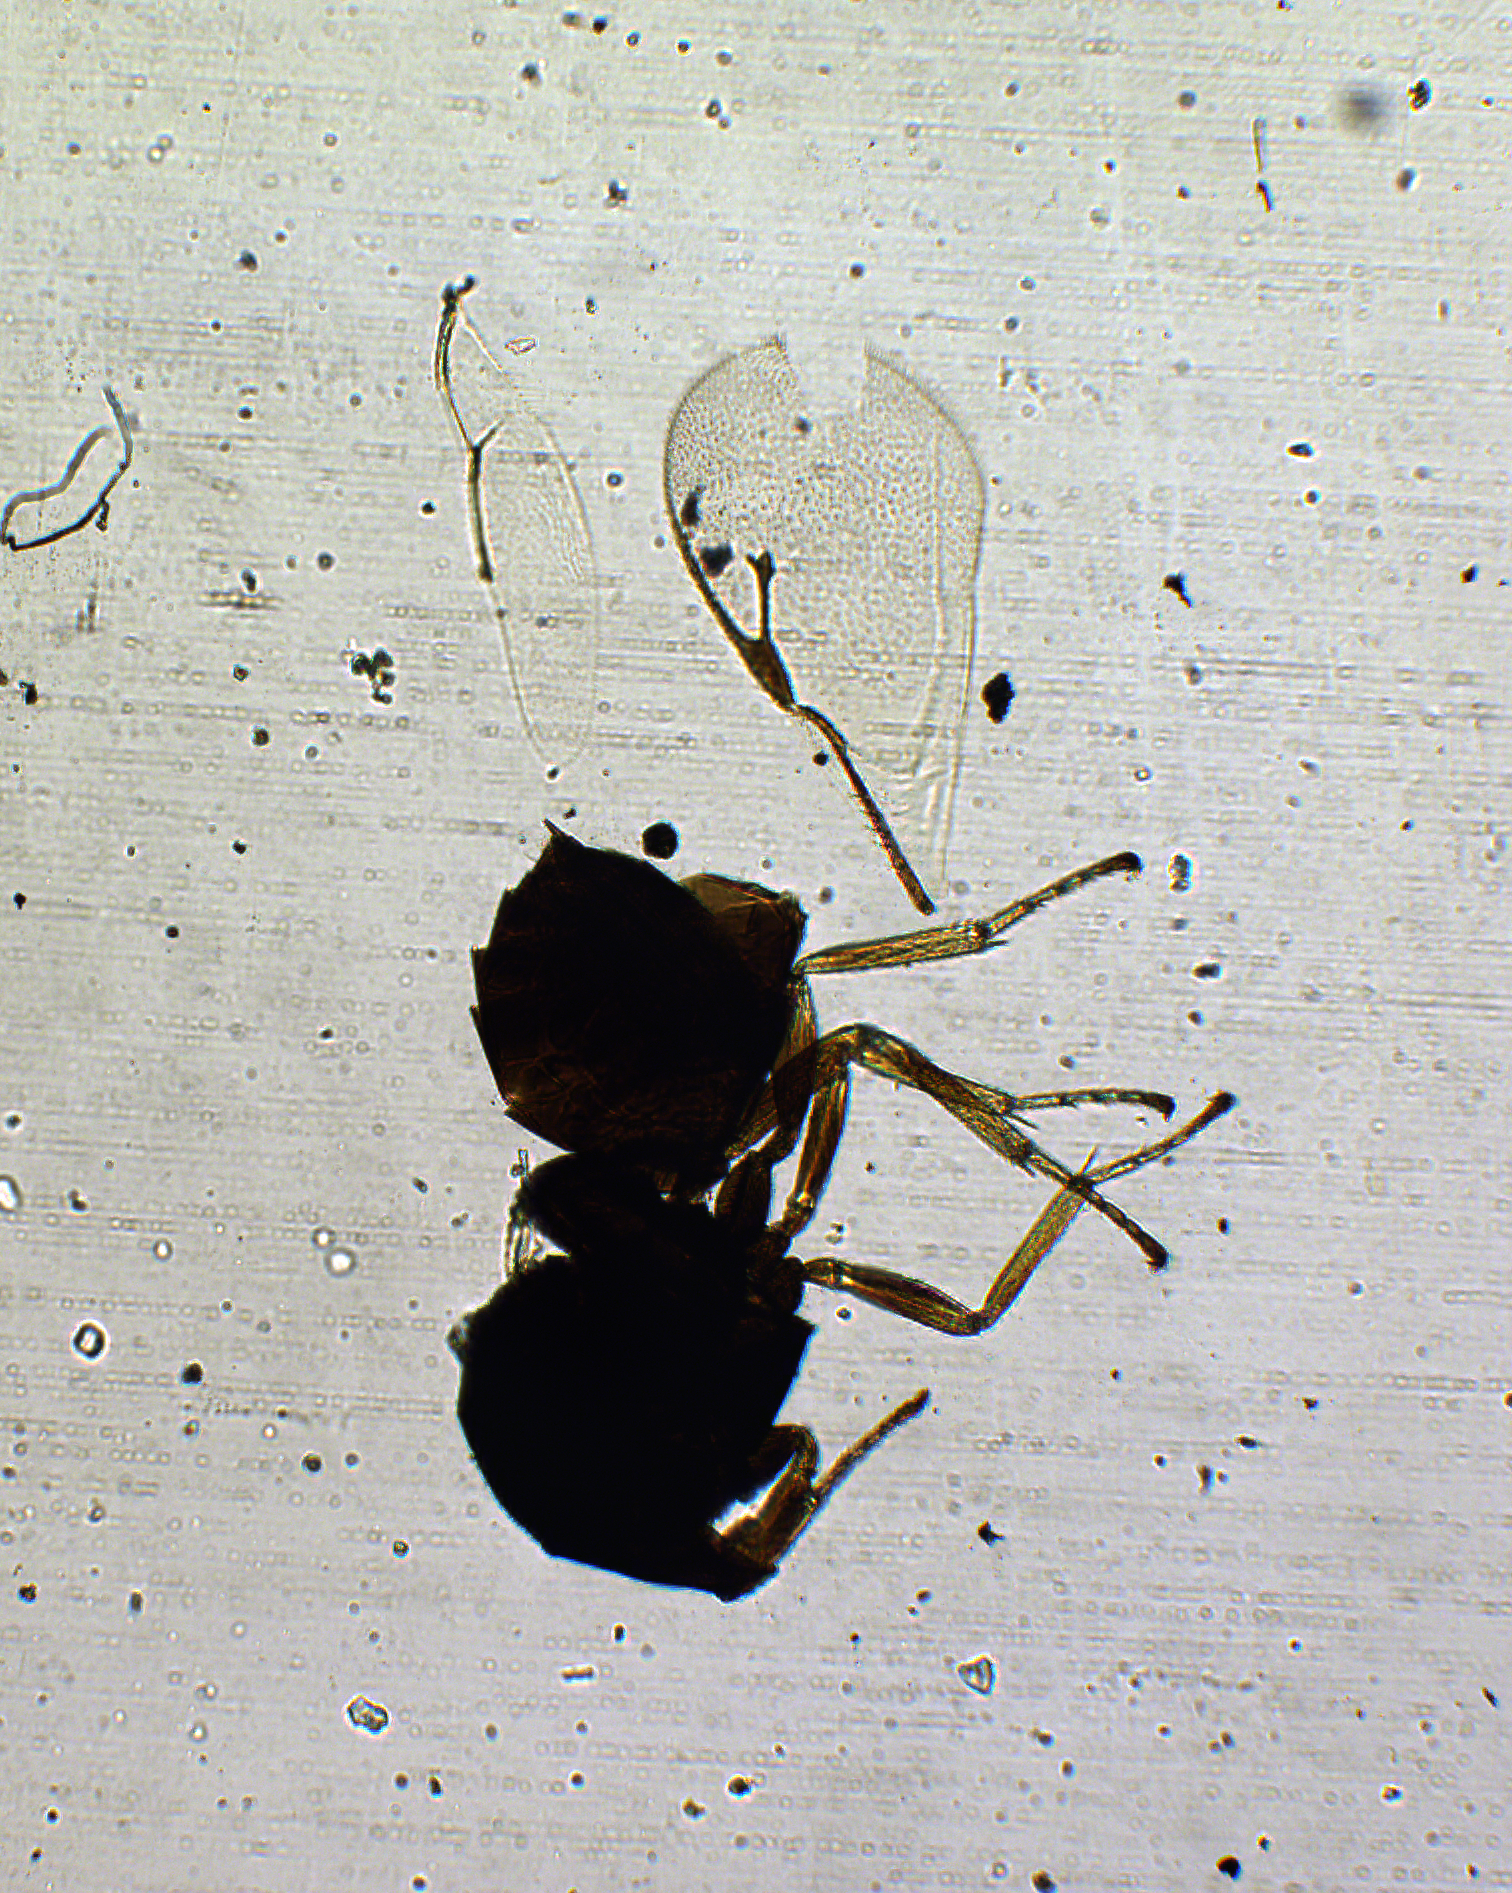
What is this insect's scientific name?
Pachyneuron triarticulata
